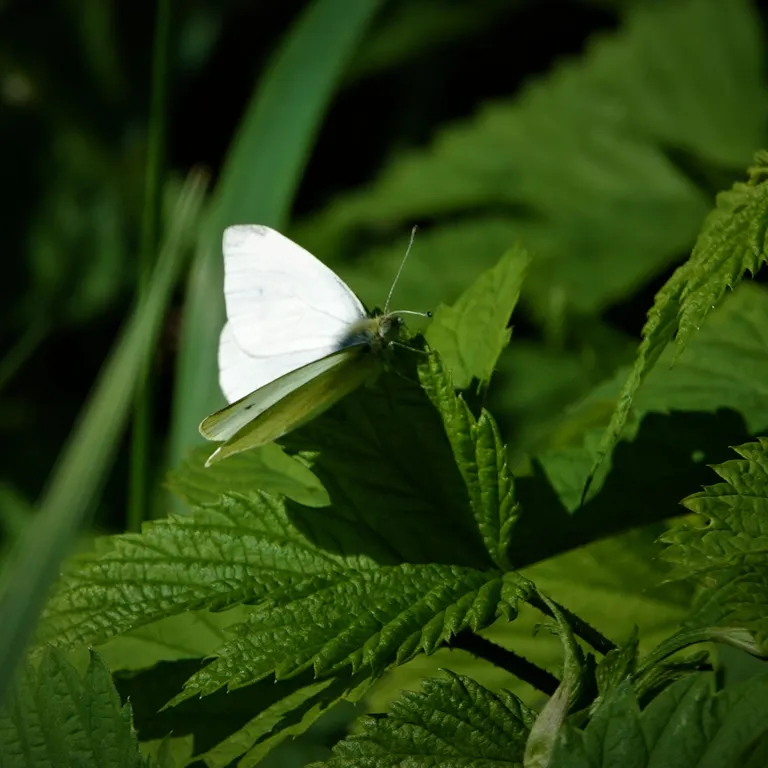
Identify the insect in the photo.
Pieris rapae
